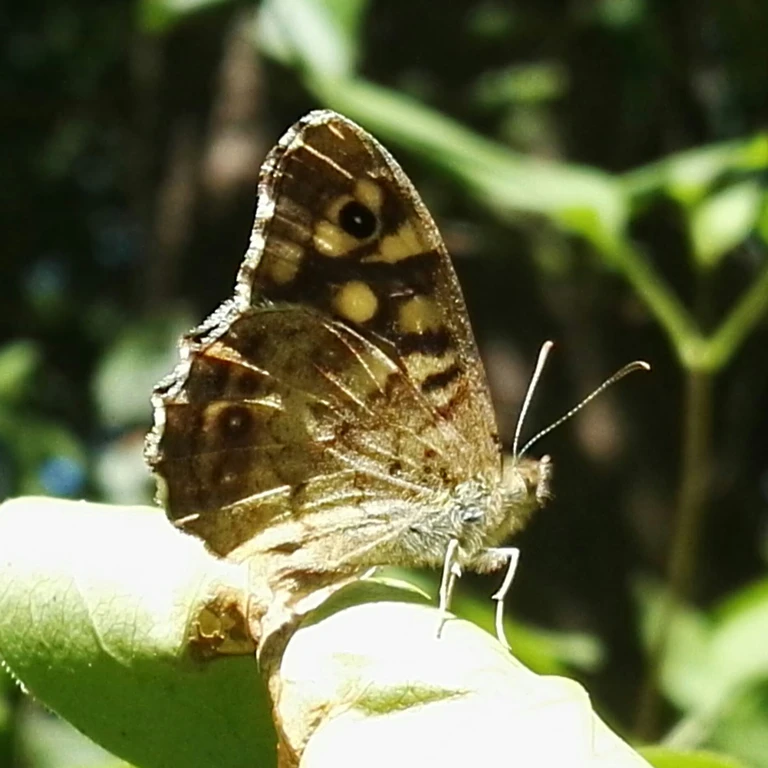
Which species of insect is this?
Pararge aegeria
